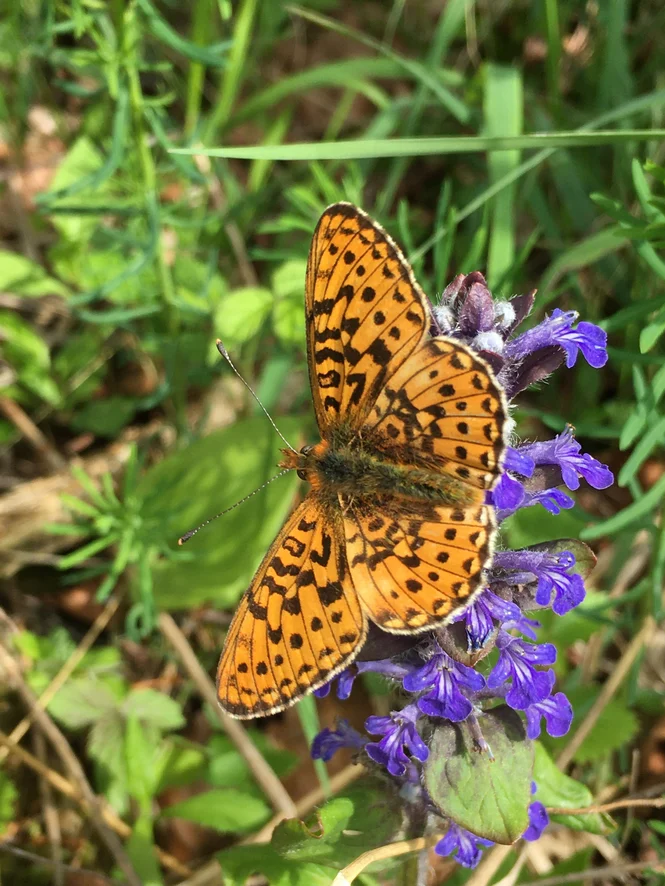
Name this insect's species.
Boloria euphrosyne (also Clossiana euphrosyne)
